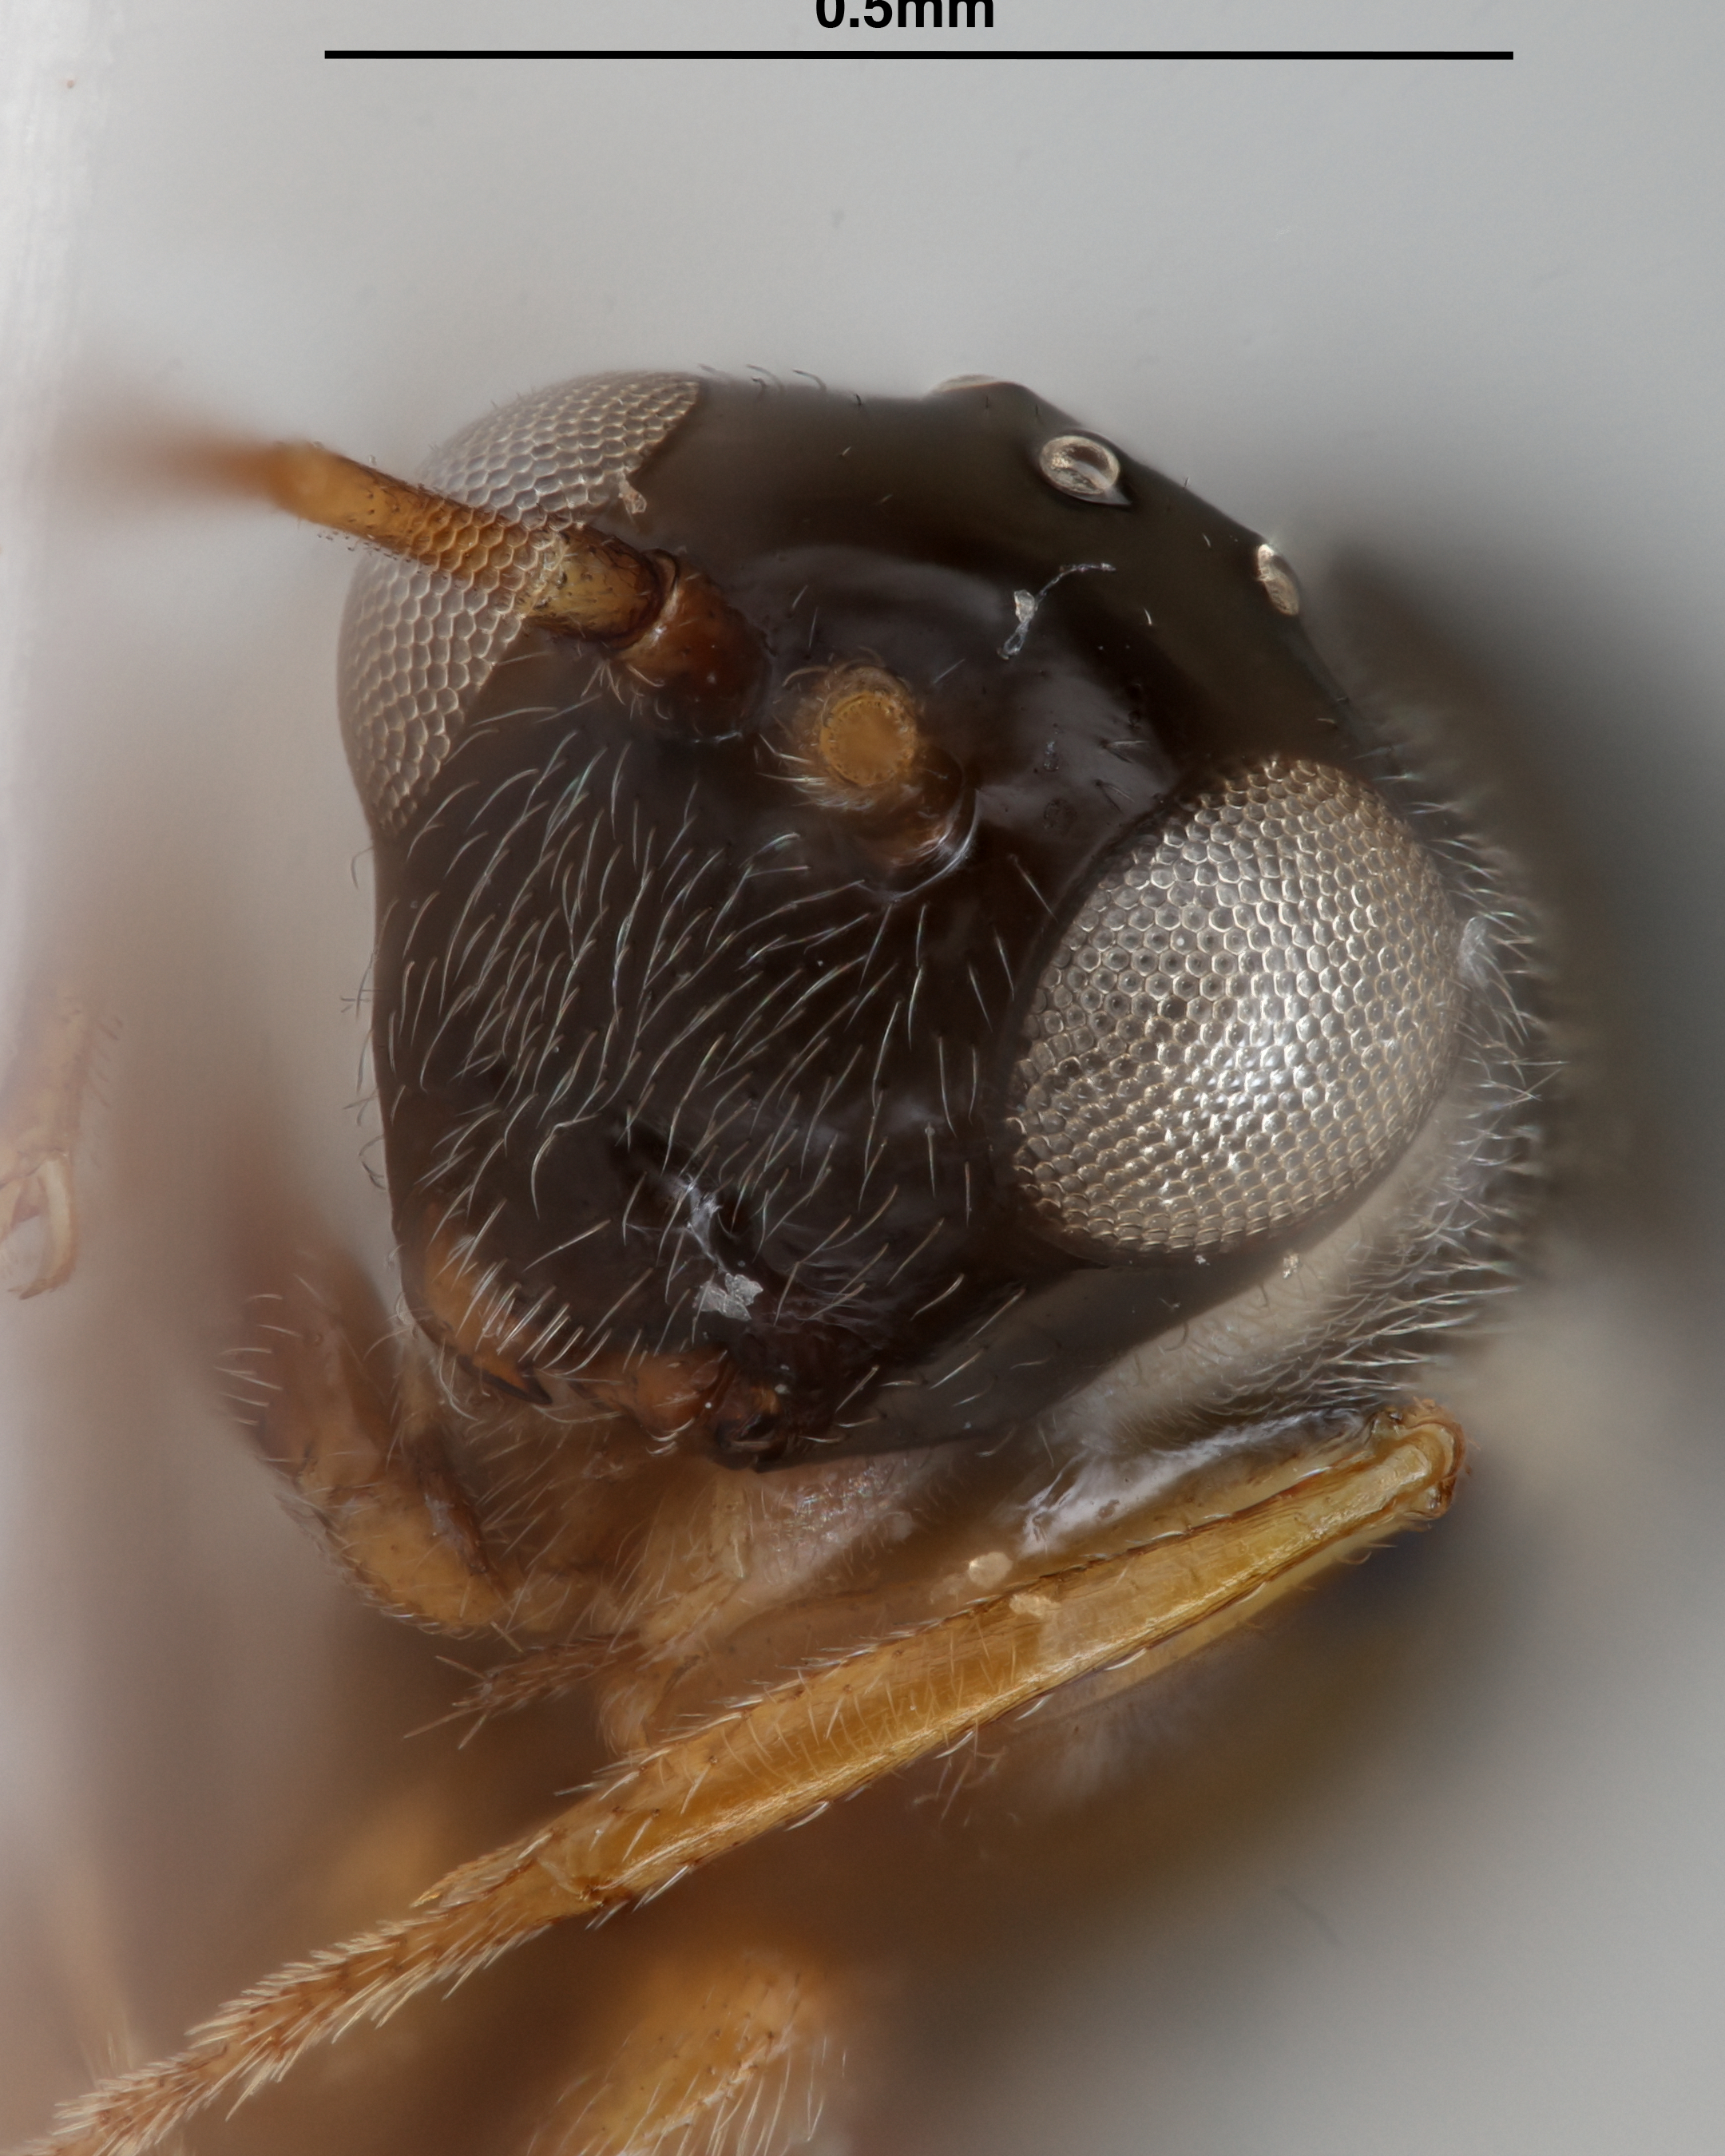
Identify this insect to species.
Alloxysta buffingtoni
